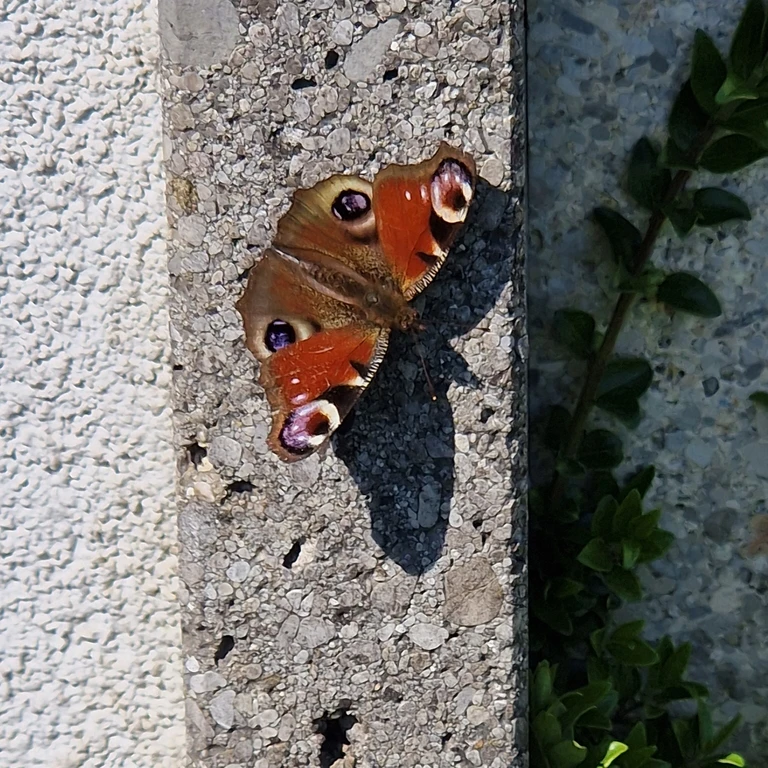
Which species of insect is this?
Aglais io
